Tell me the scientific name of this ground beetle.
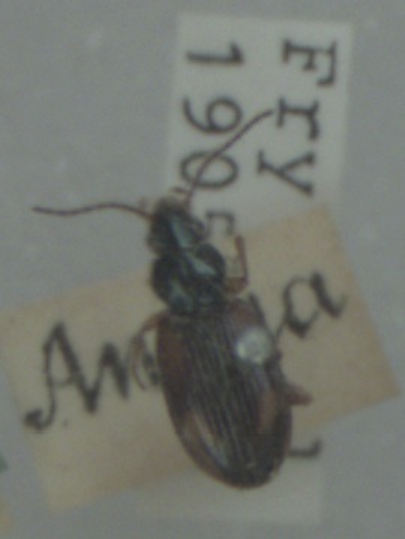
Bembidion tetracolum
